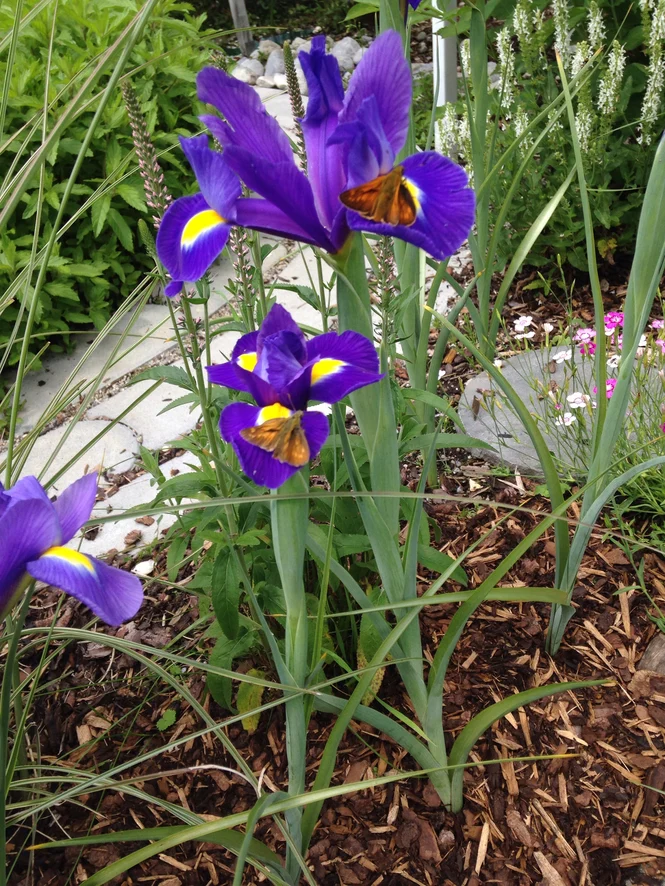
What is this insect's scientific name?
Ochlodes sylvanus (also Ochlodes venata)
